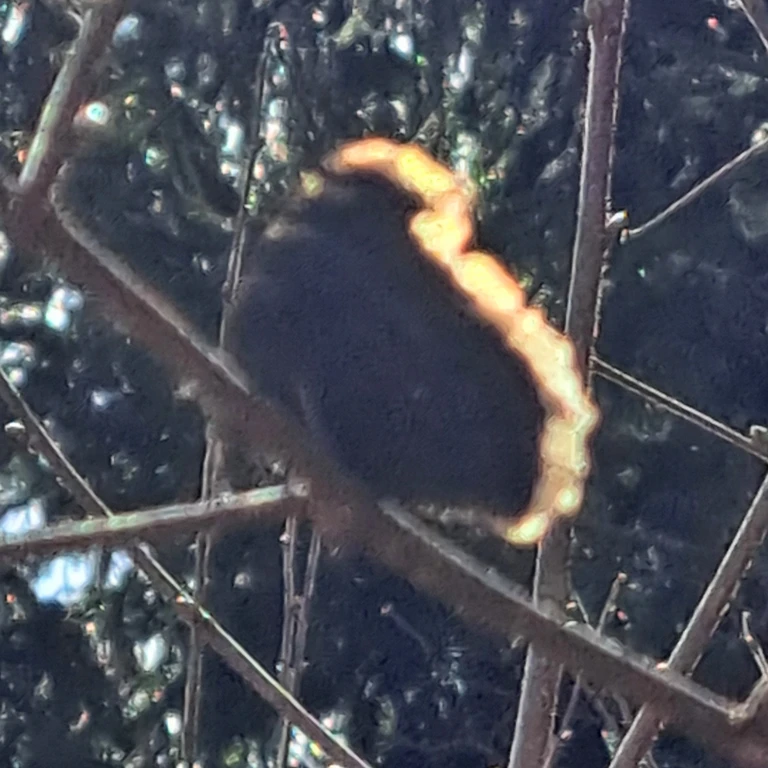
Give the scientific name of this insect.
Nymphalis antiopa
